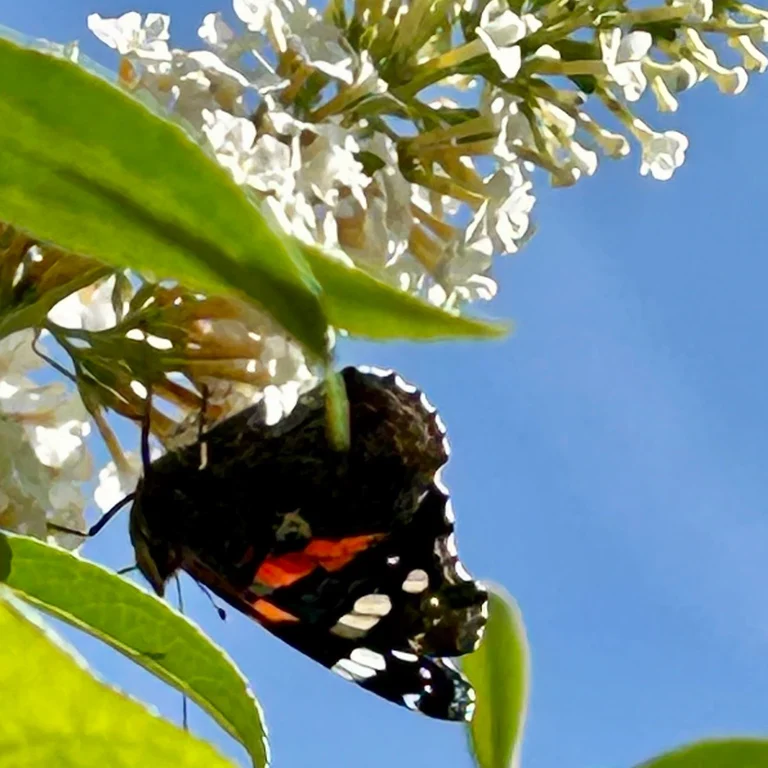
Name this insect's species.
Vanessa atalanta
